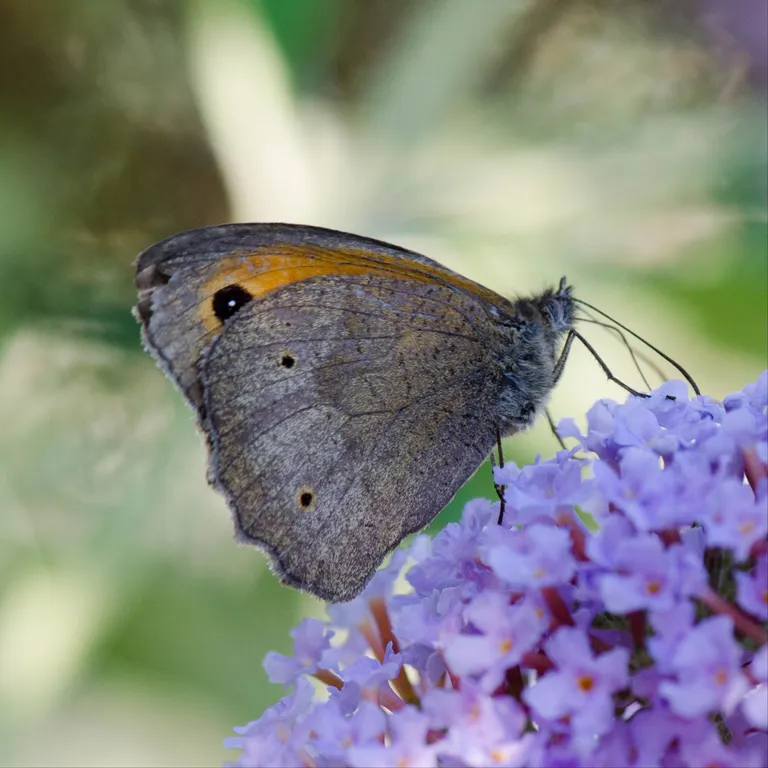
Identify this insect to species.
Maniola jurtina
